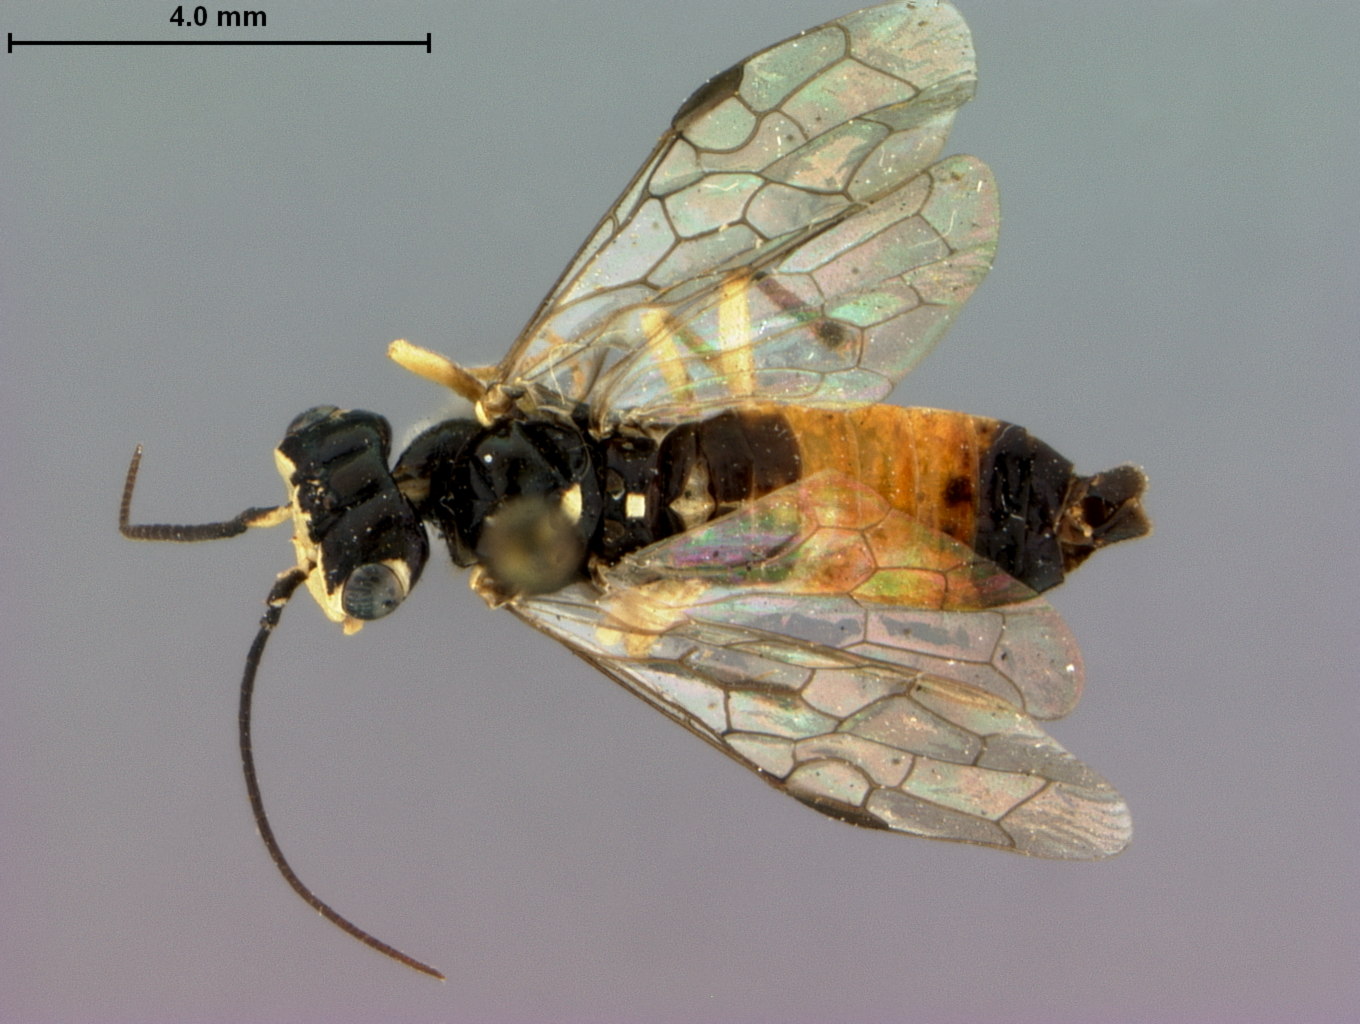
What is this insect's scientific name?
Pamphilius nigritibialis
